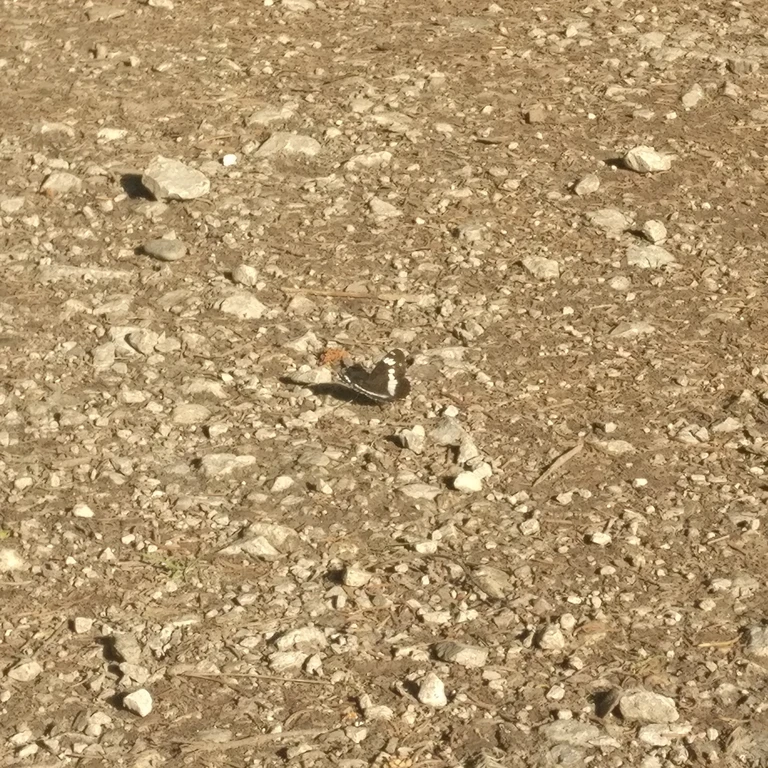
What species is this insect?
Limenitis camilla (also Ladoga camilla)
